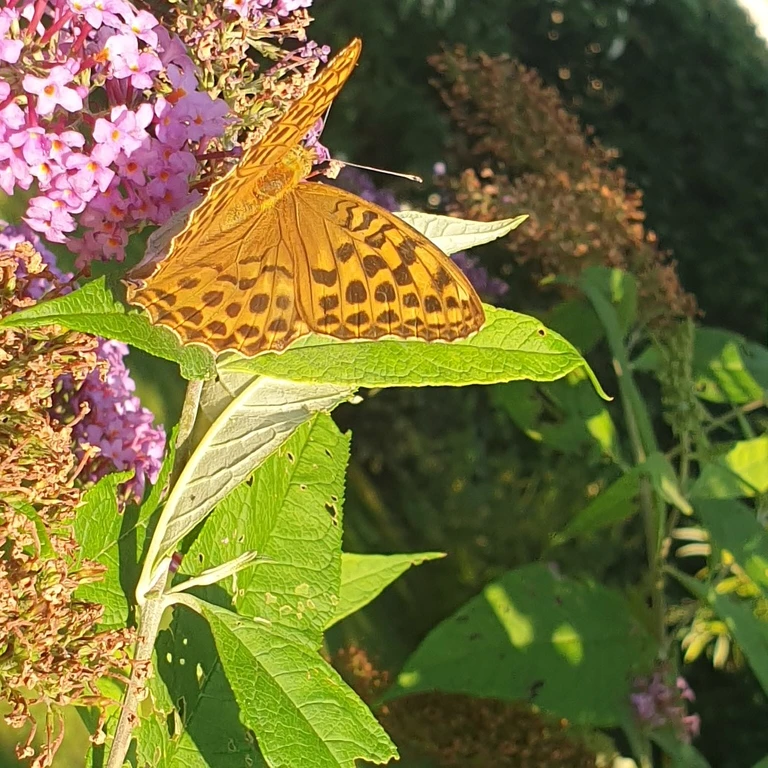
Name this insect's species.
Argynnis paphia
